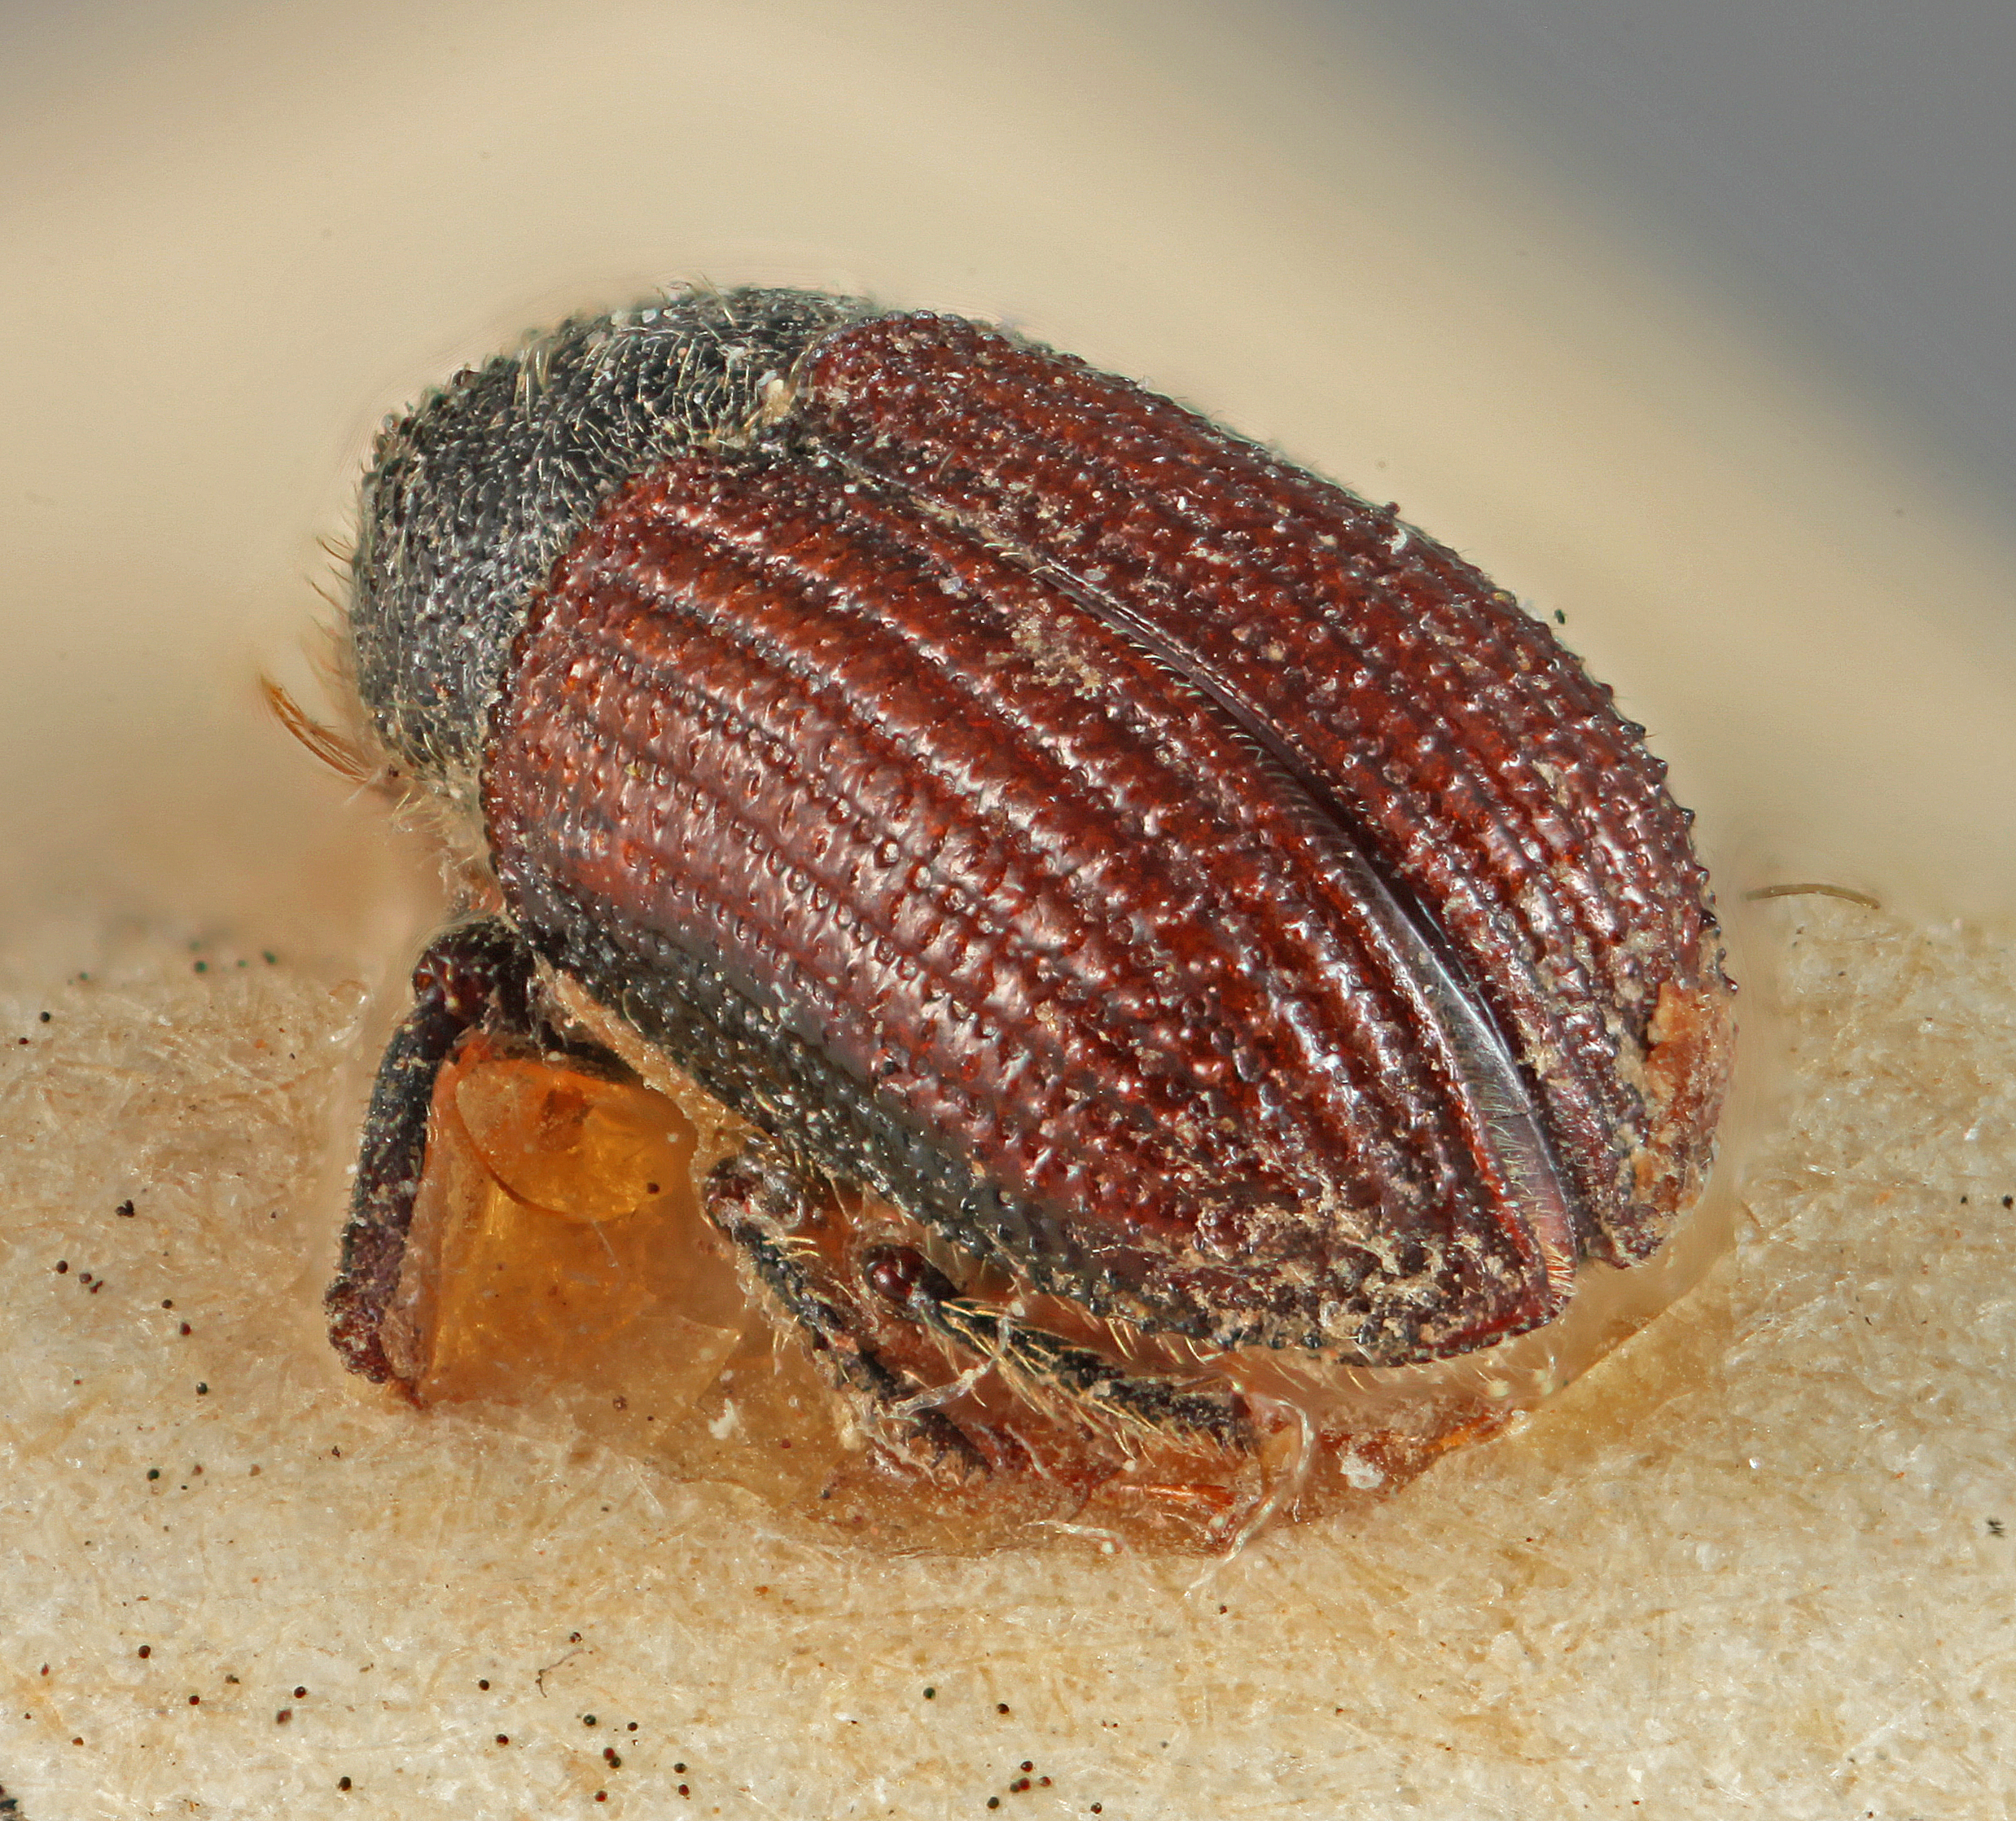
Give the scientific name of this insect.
Phloeotribus picipennis
